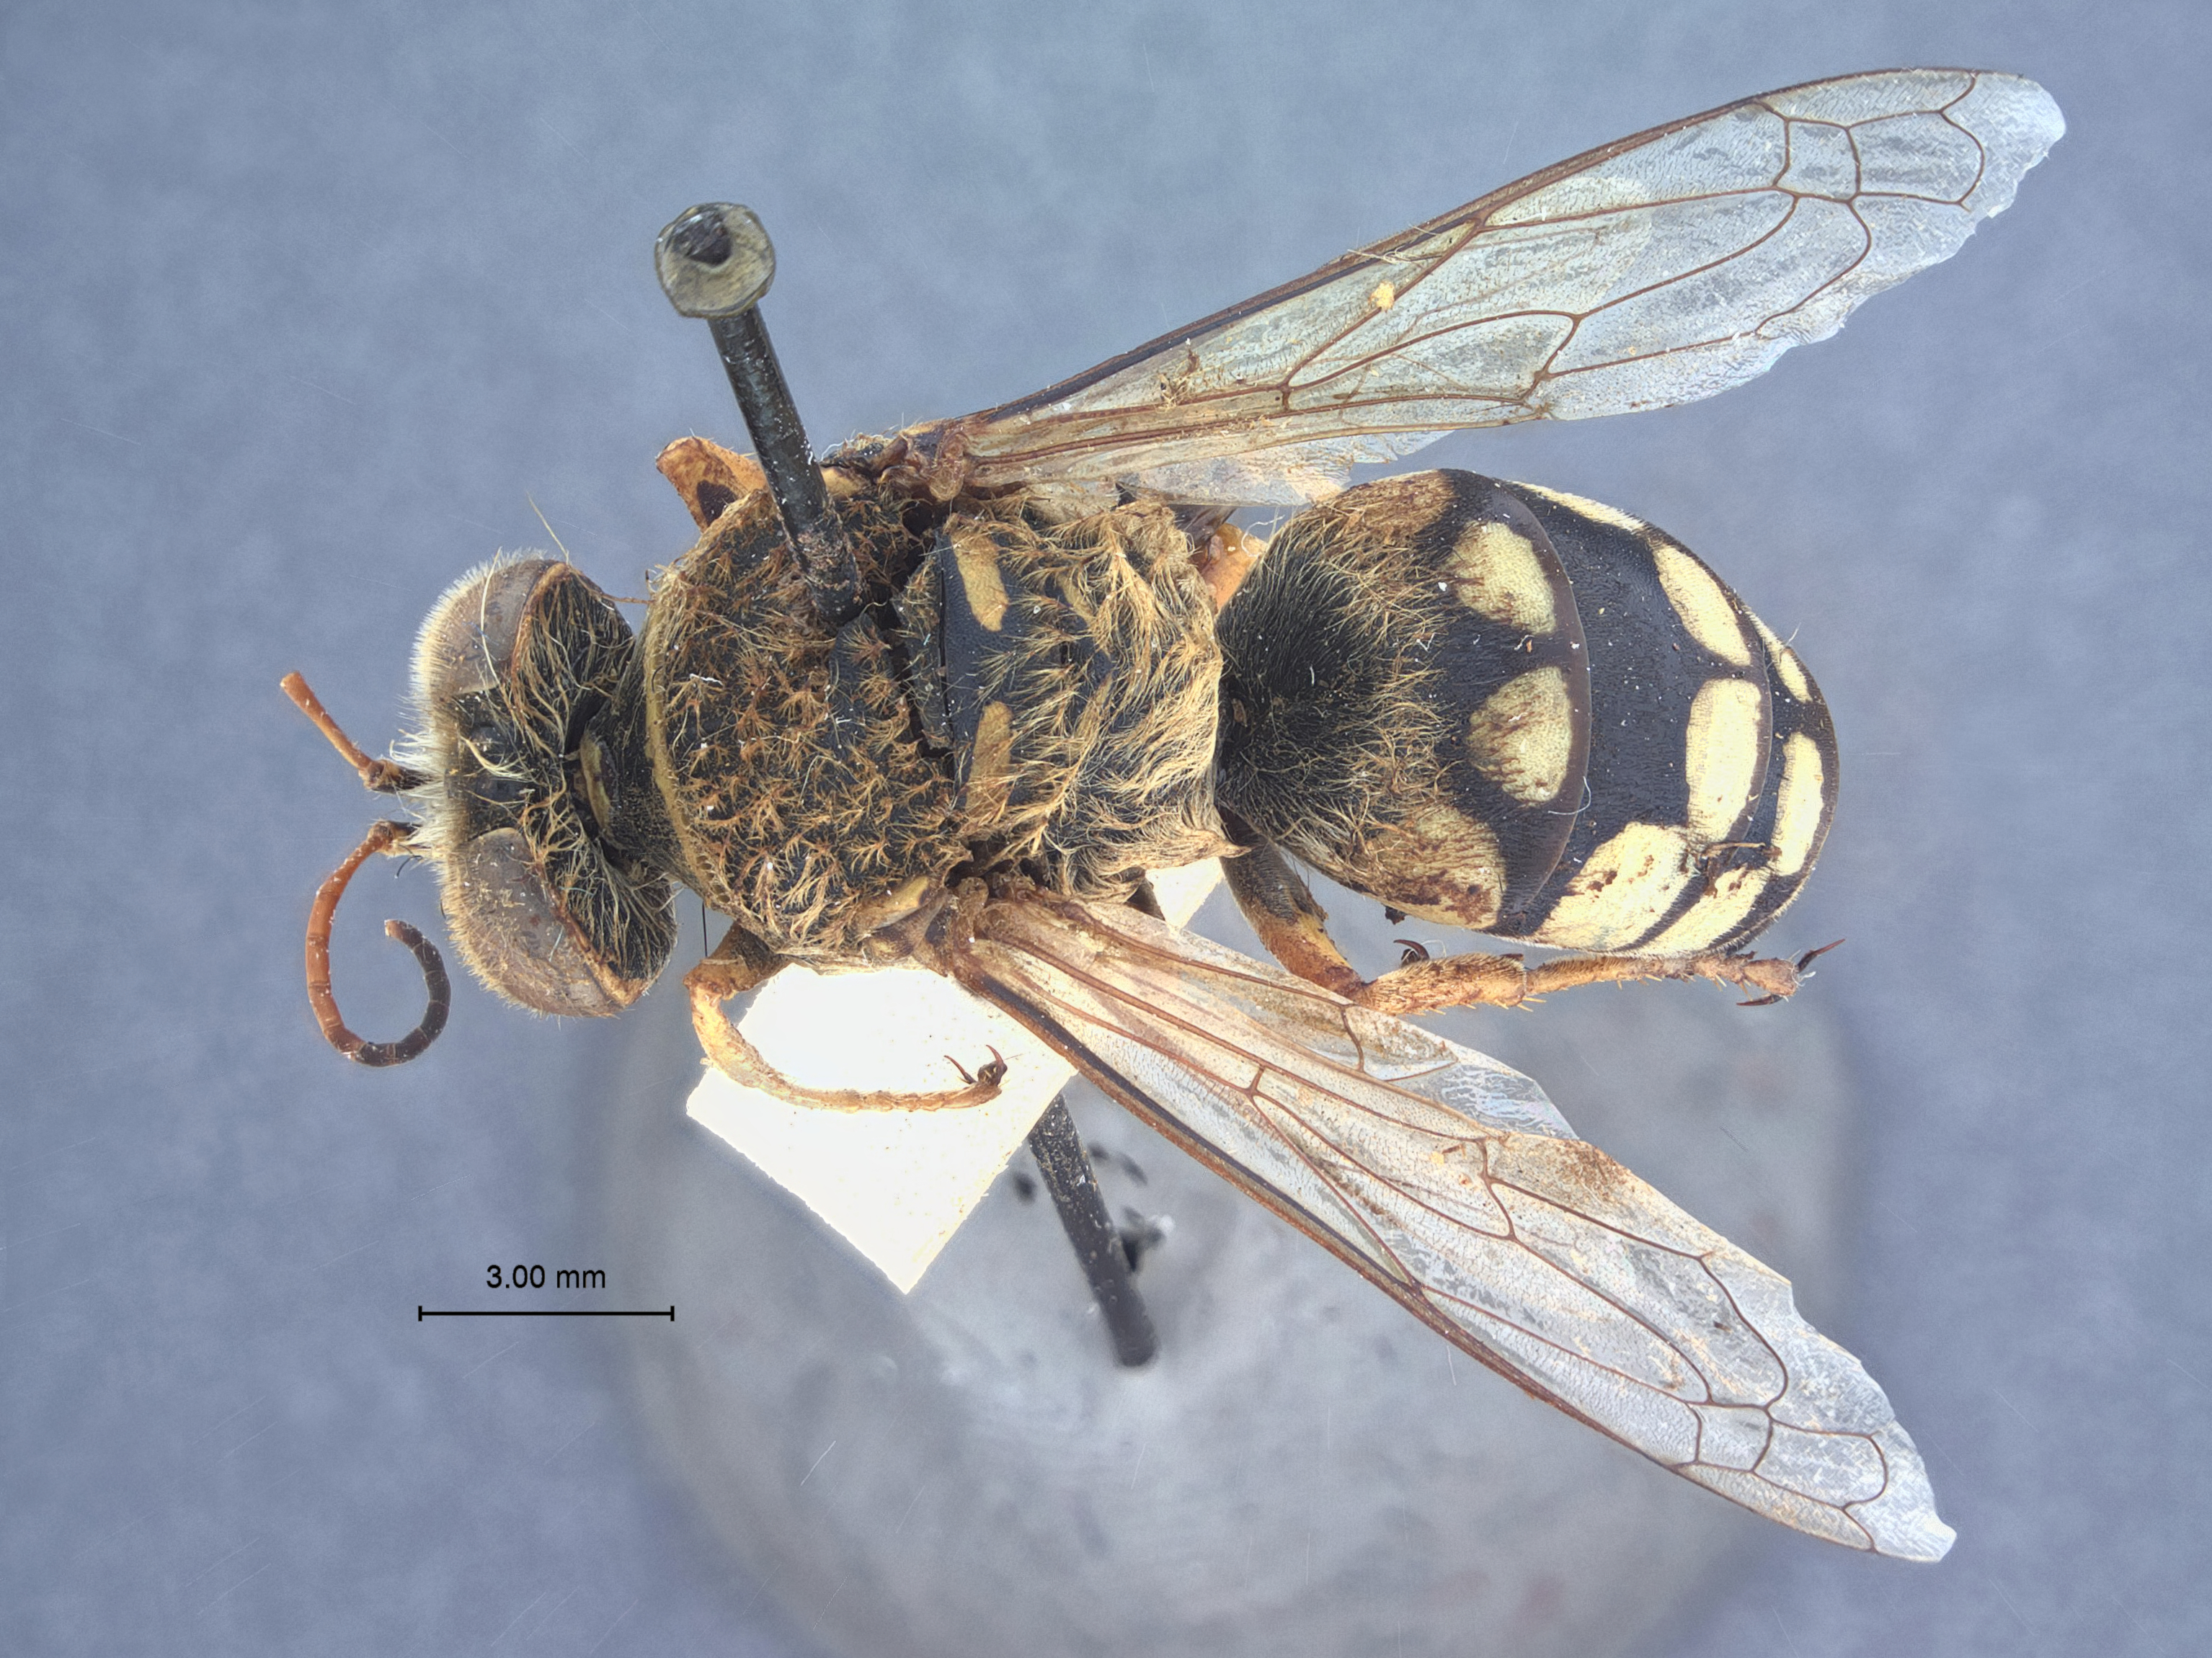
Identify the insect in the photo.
Trichostictia brunneri
